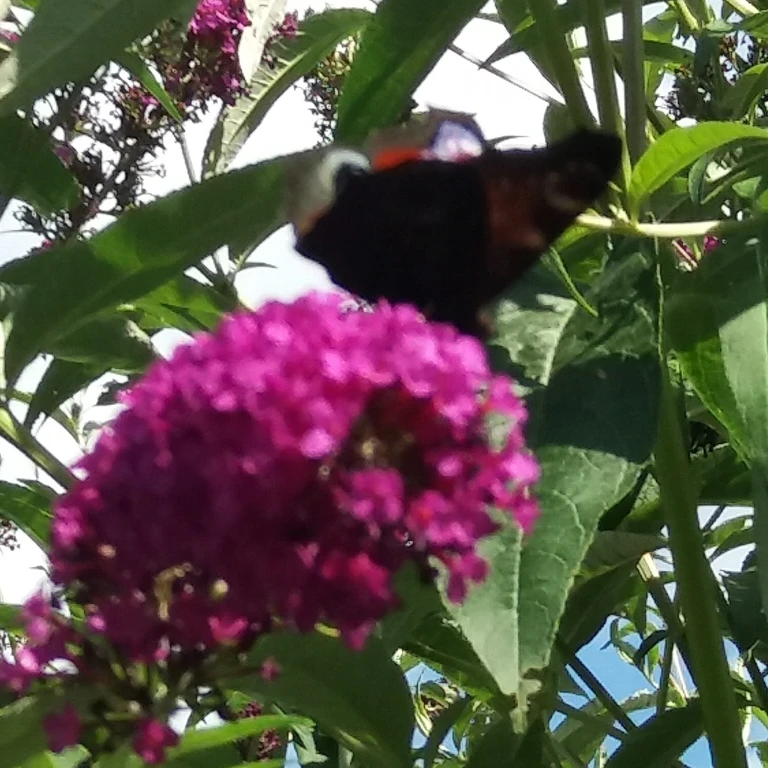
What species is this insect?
Aglais io
